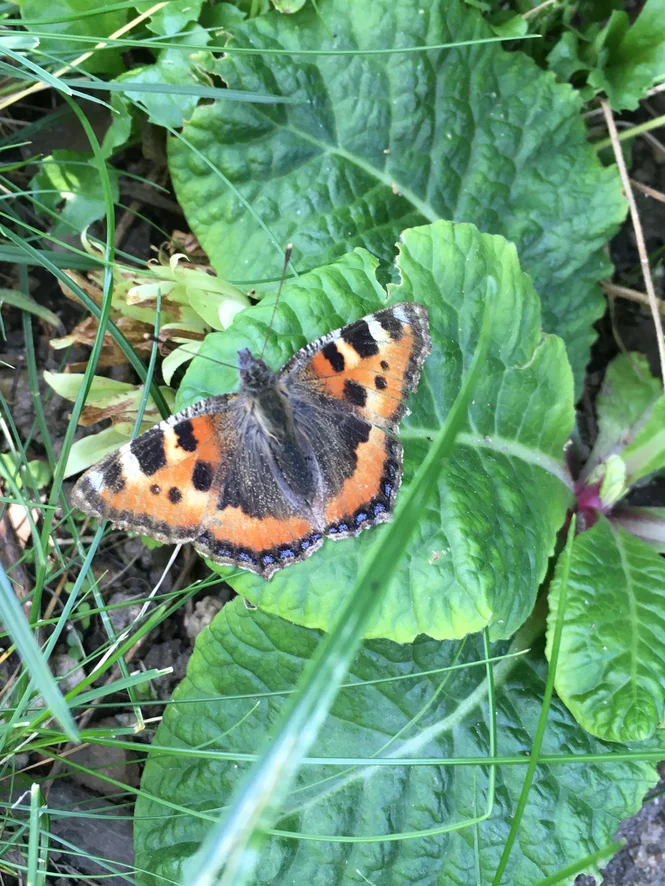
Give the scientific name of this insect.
Aglais urticae
